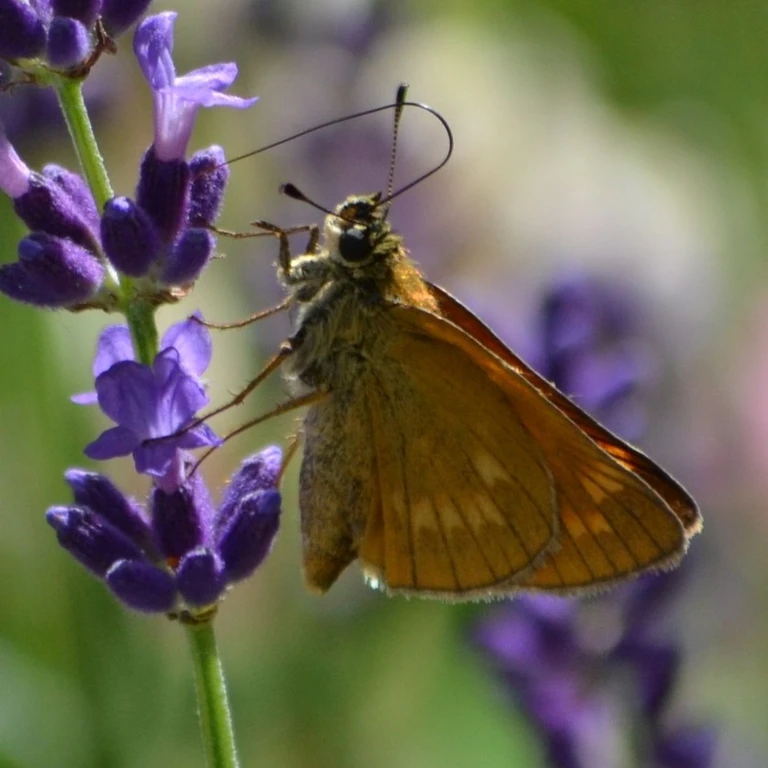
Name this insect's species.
Ochlodes sylvanus (also Ochlodes venata)
